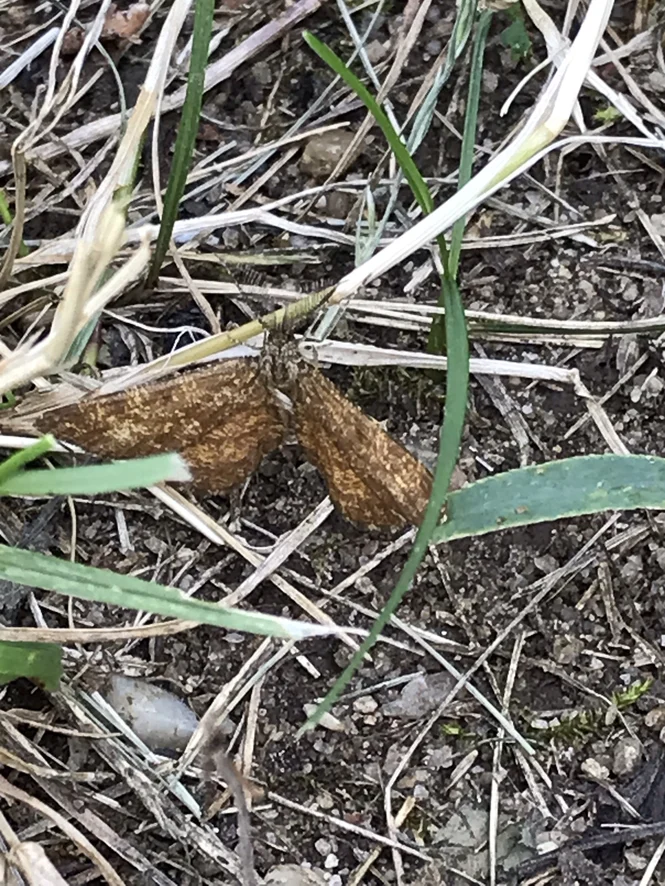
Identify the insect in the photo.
Ematurga atomaria
